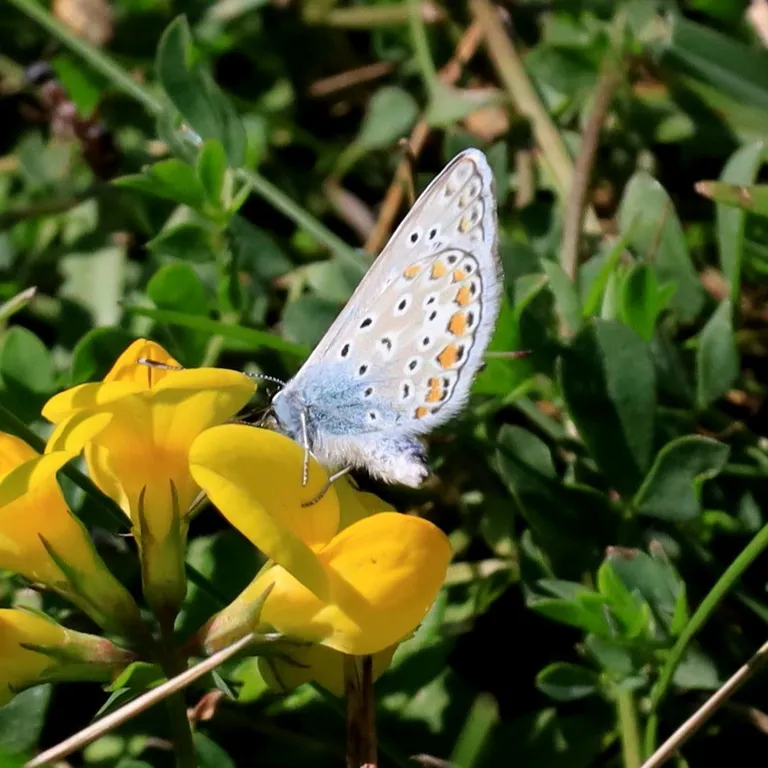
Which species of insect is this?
Polyommatus icarus
